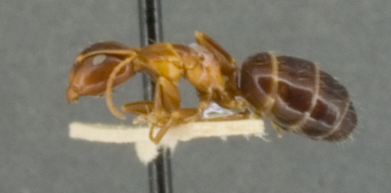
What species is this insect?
Camponotus pertusus
